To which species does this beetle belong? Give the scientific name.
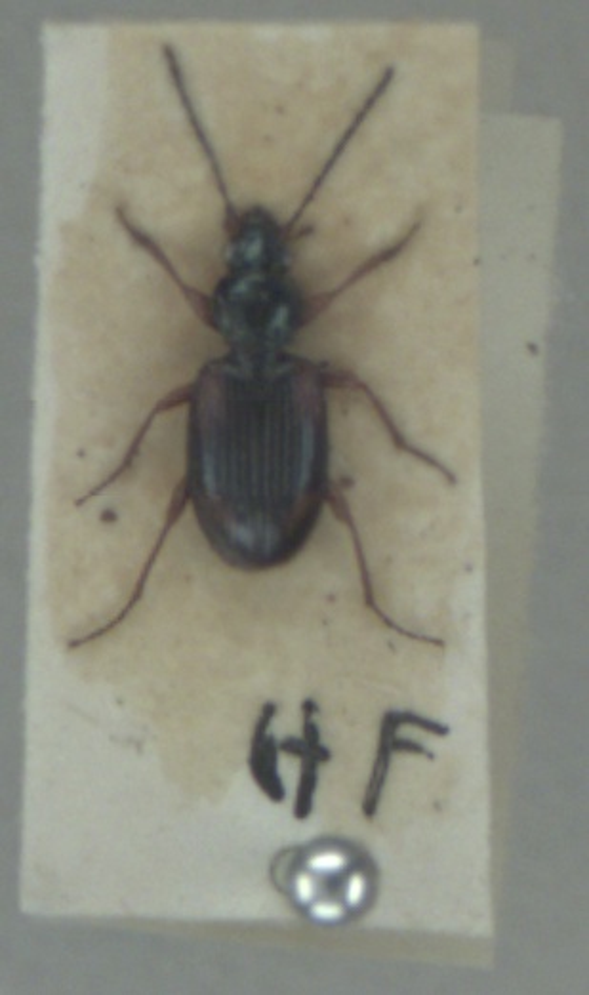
Bembidion tetracolum
